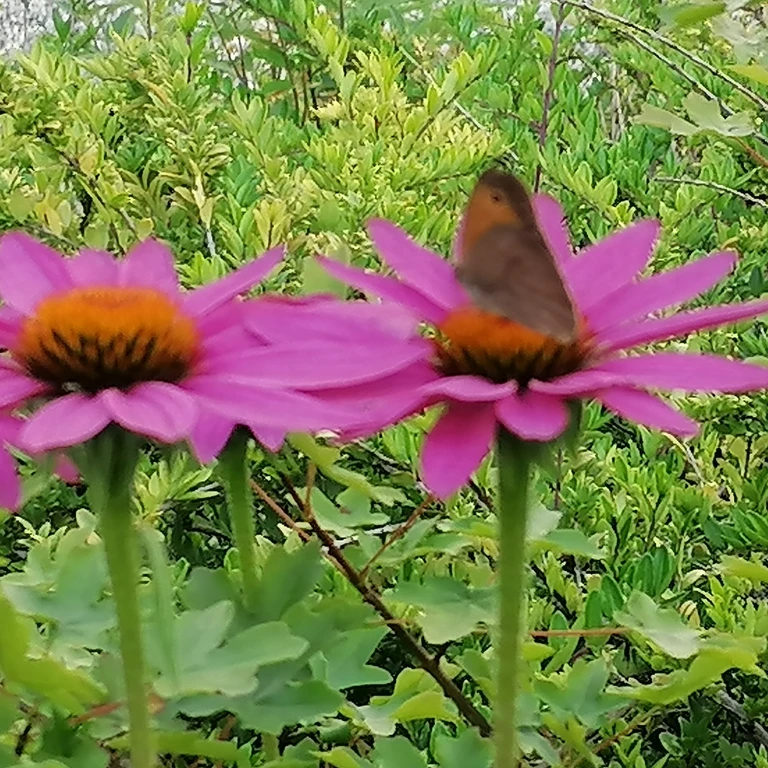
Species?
Maniola jurtina
